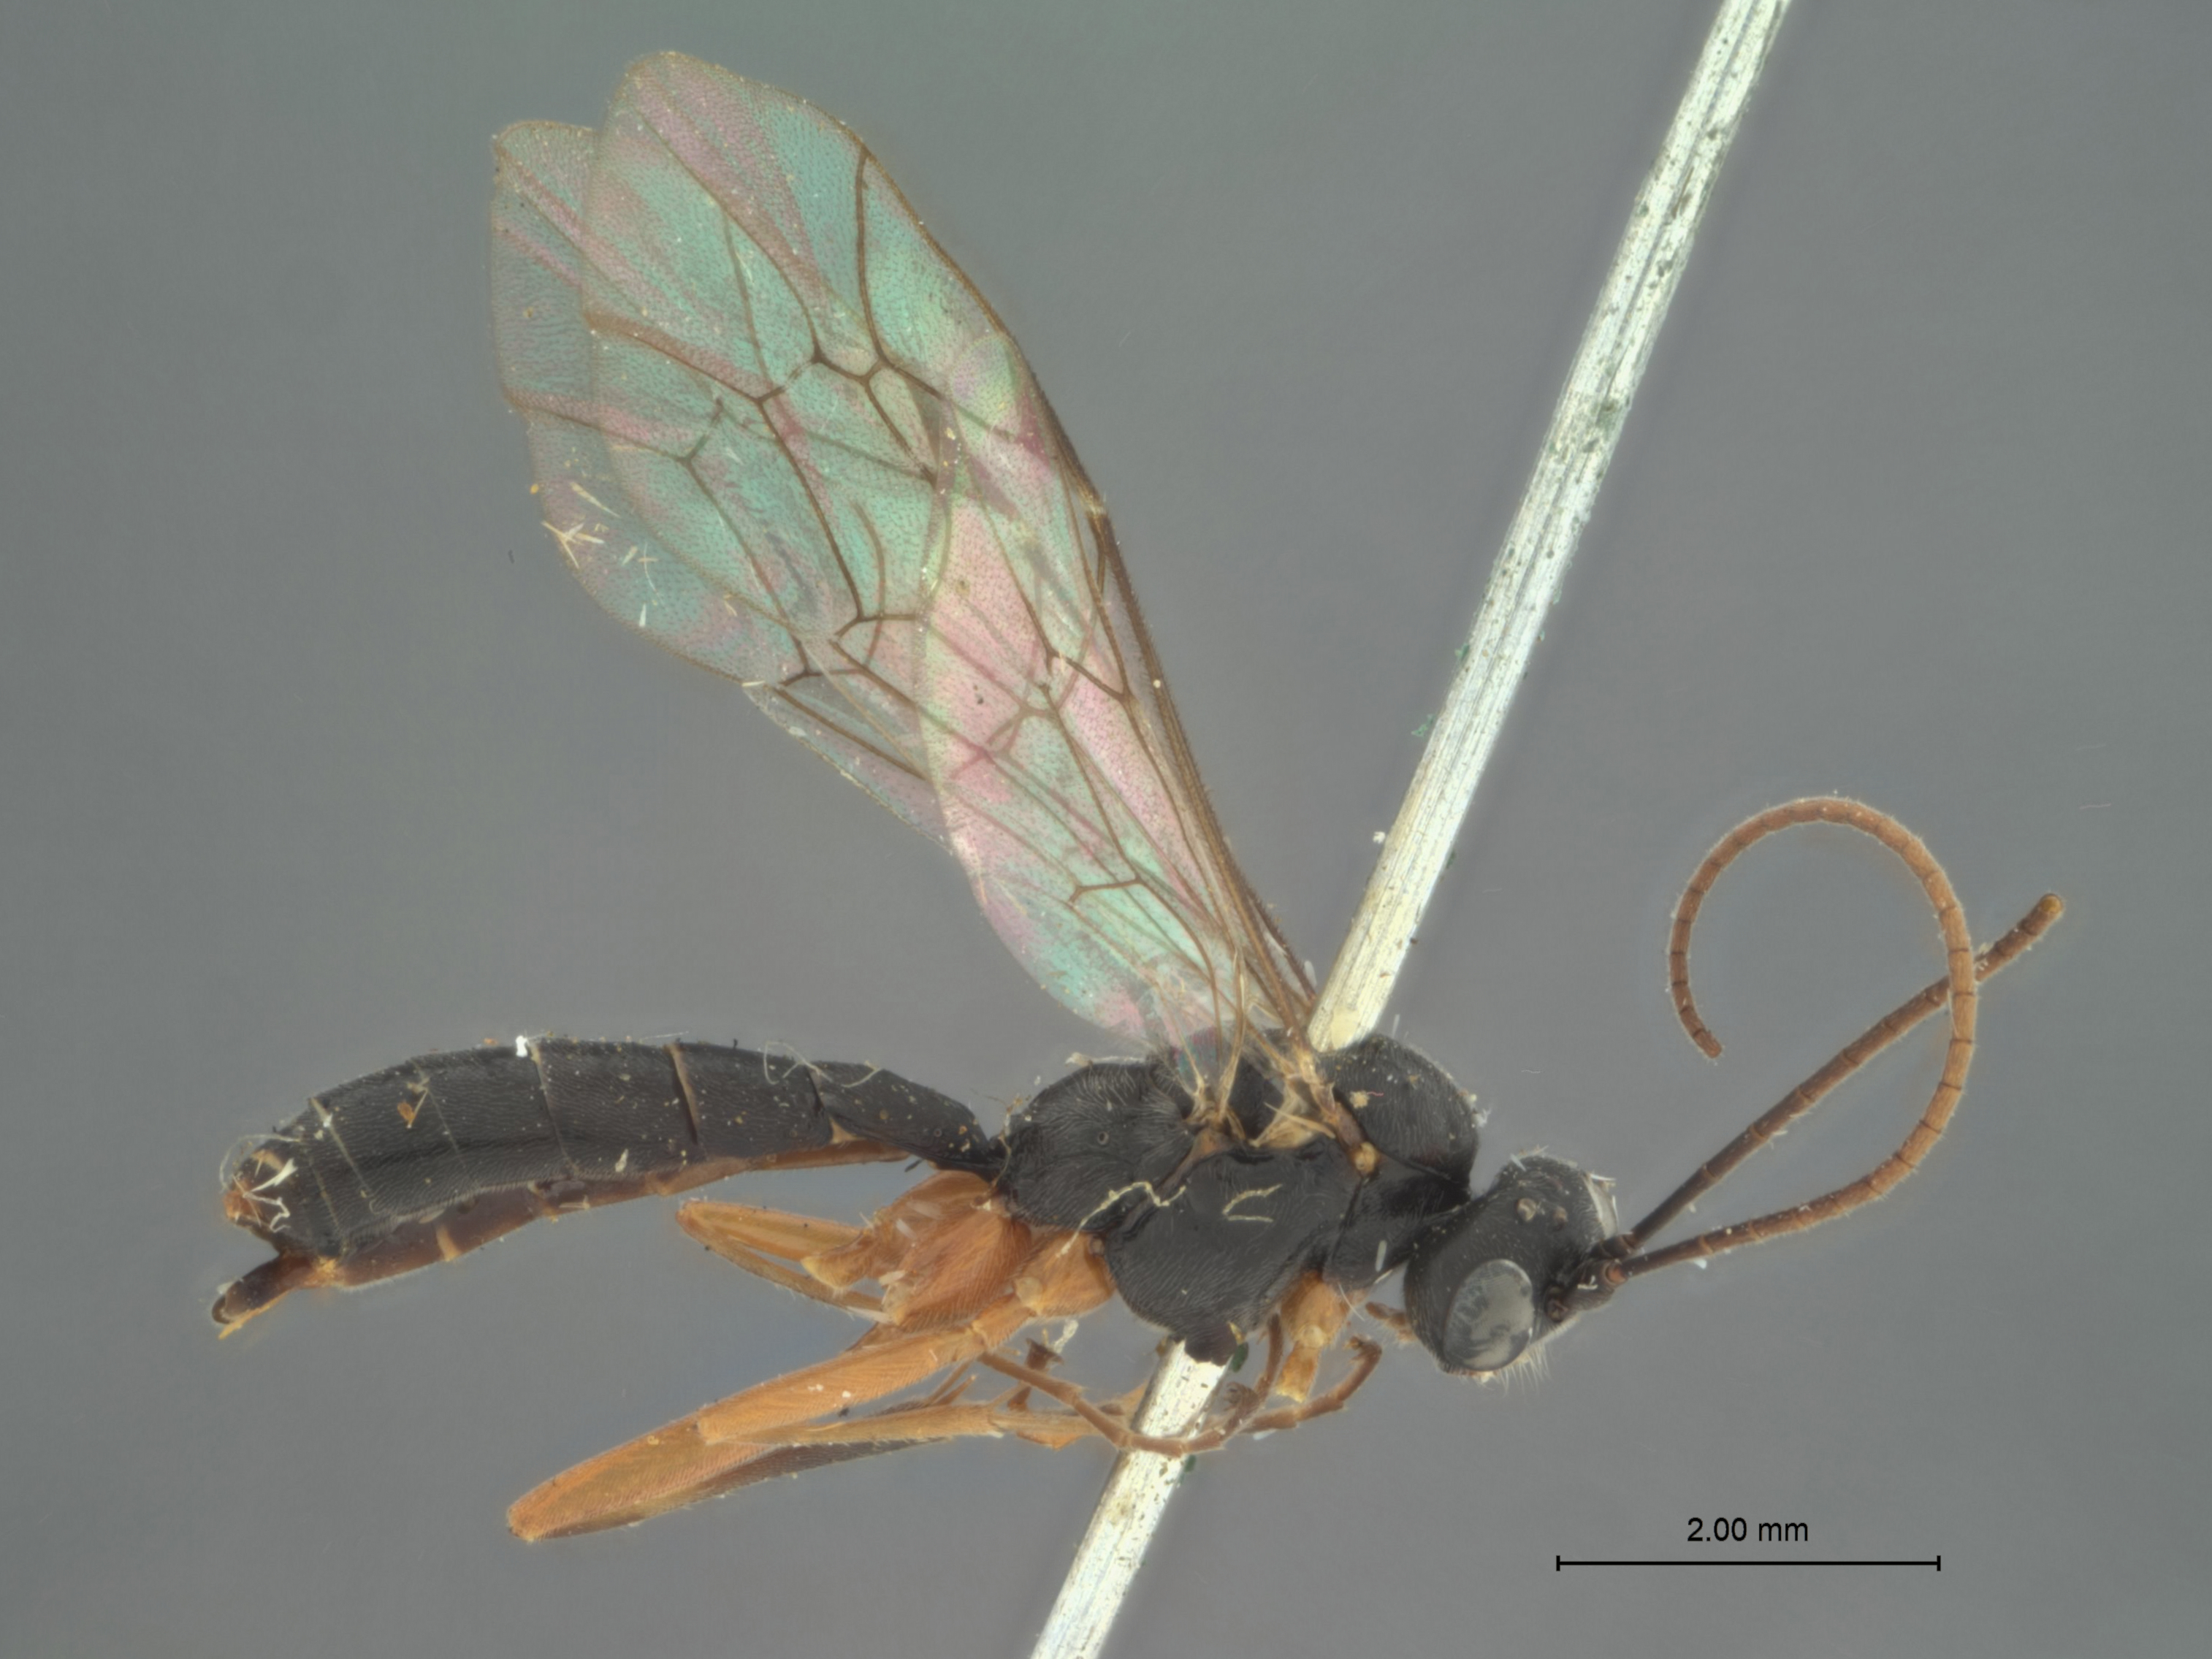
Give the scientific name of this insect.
Calliphrurus kukakensis
